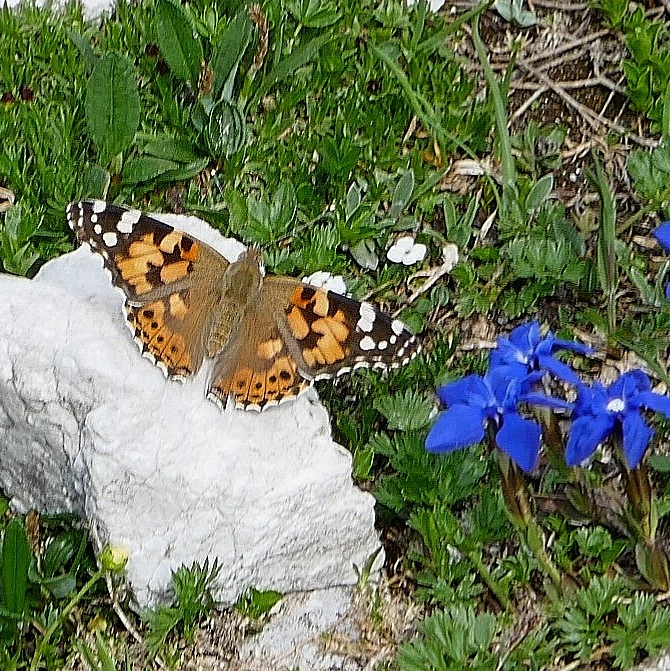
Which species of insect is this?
Vanessa cardui
